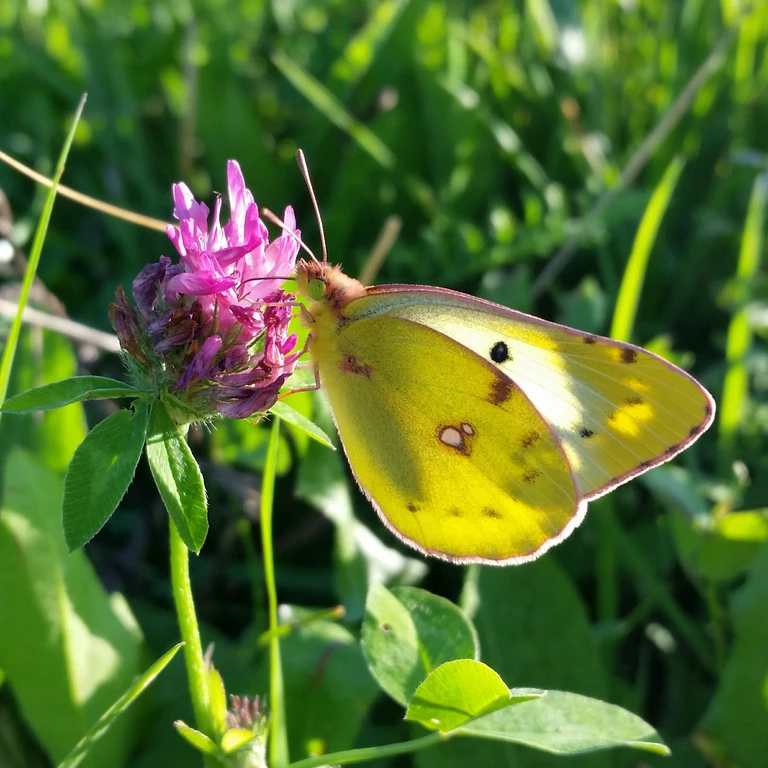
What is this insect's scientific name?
Colias hyale/alfacariensis
